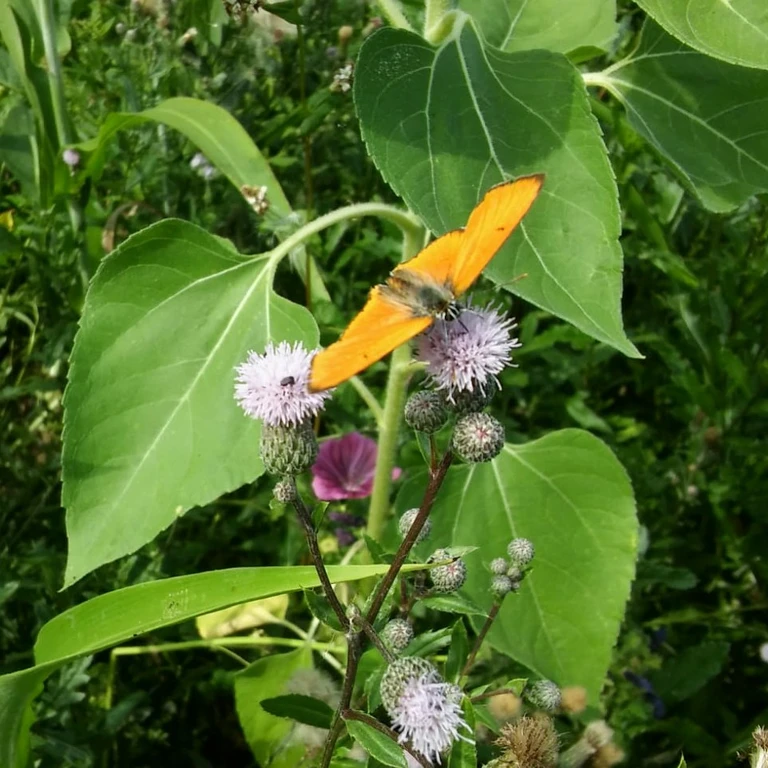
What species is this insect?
Lycaena dispar
